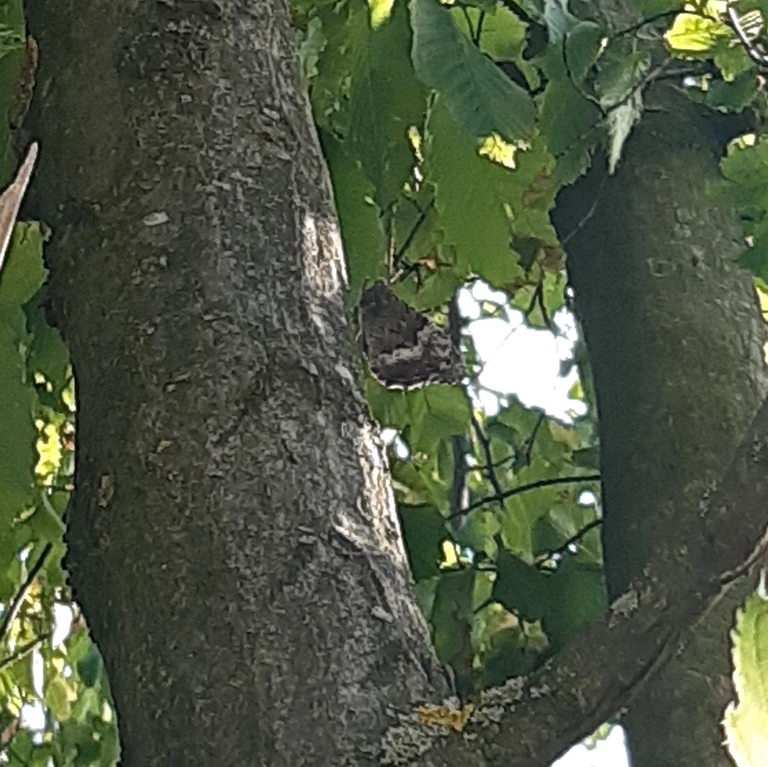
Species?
Hipparchia fagi
